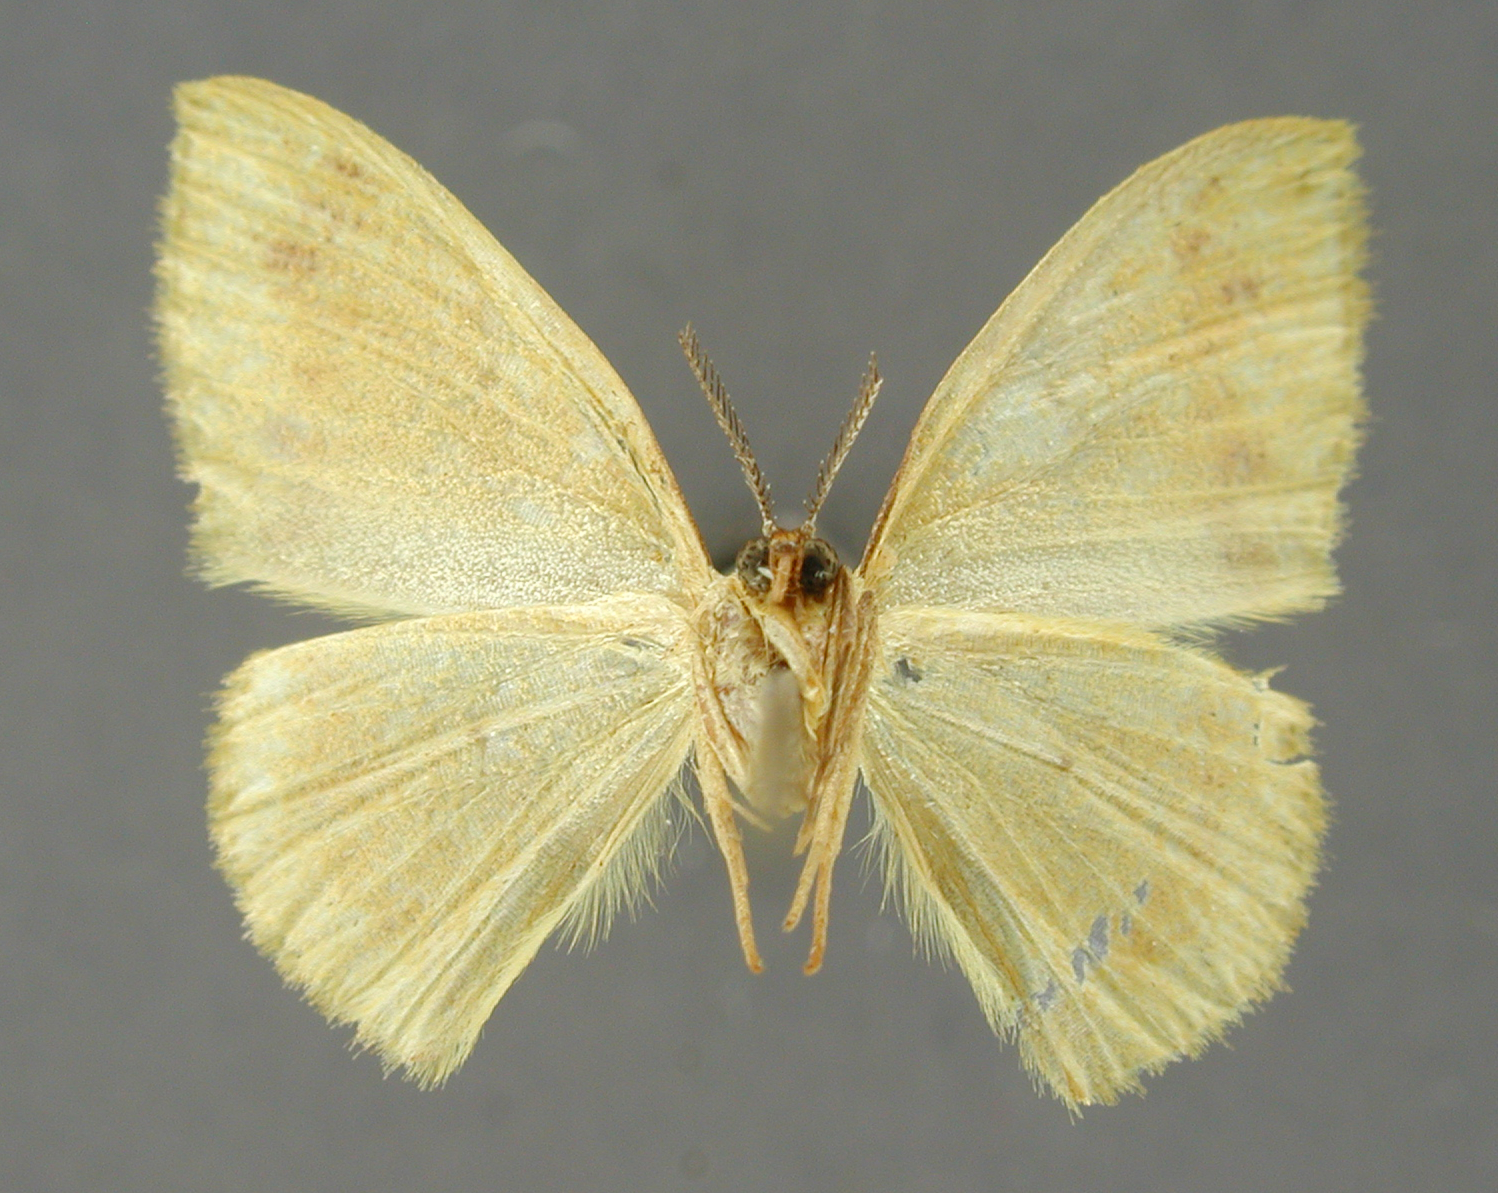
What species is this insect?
Eisothistes melliflua
